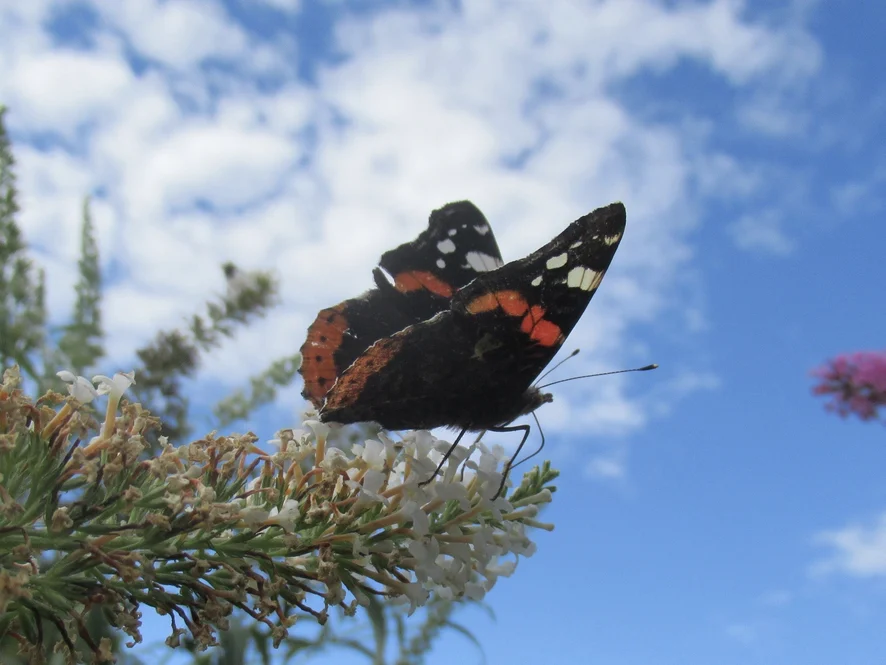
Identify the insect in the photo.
Vanessa atalanta
